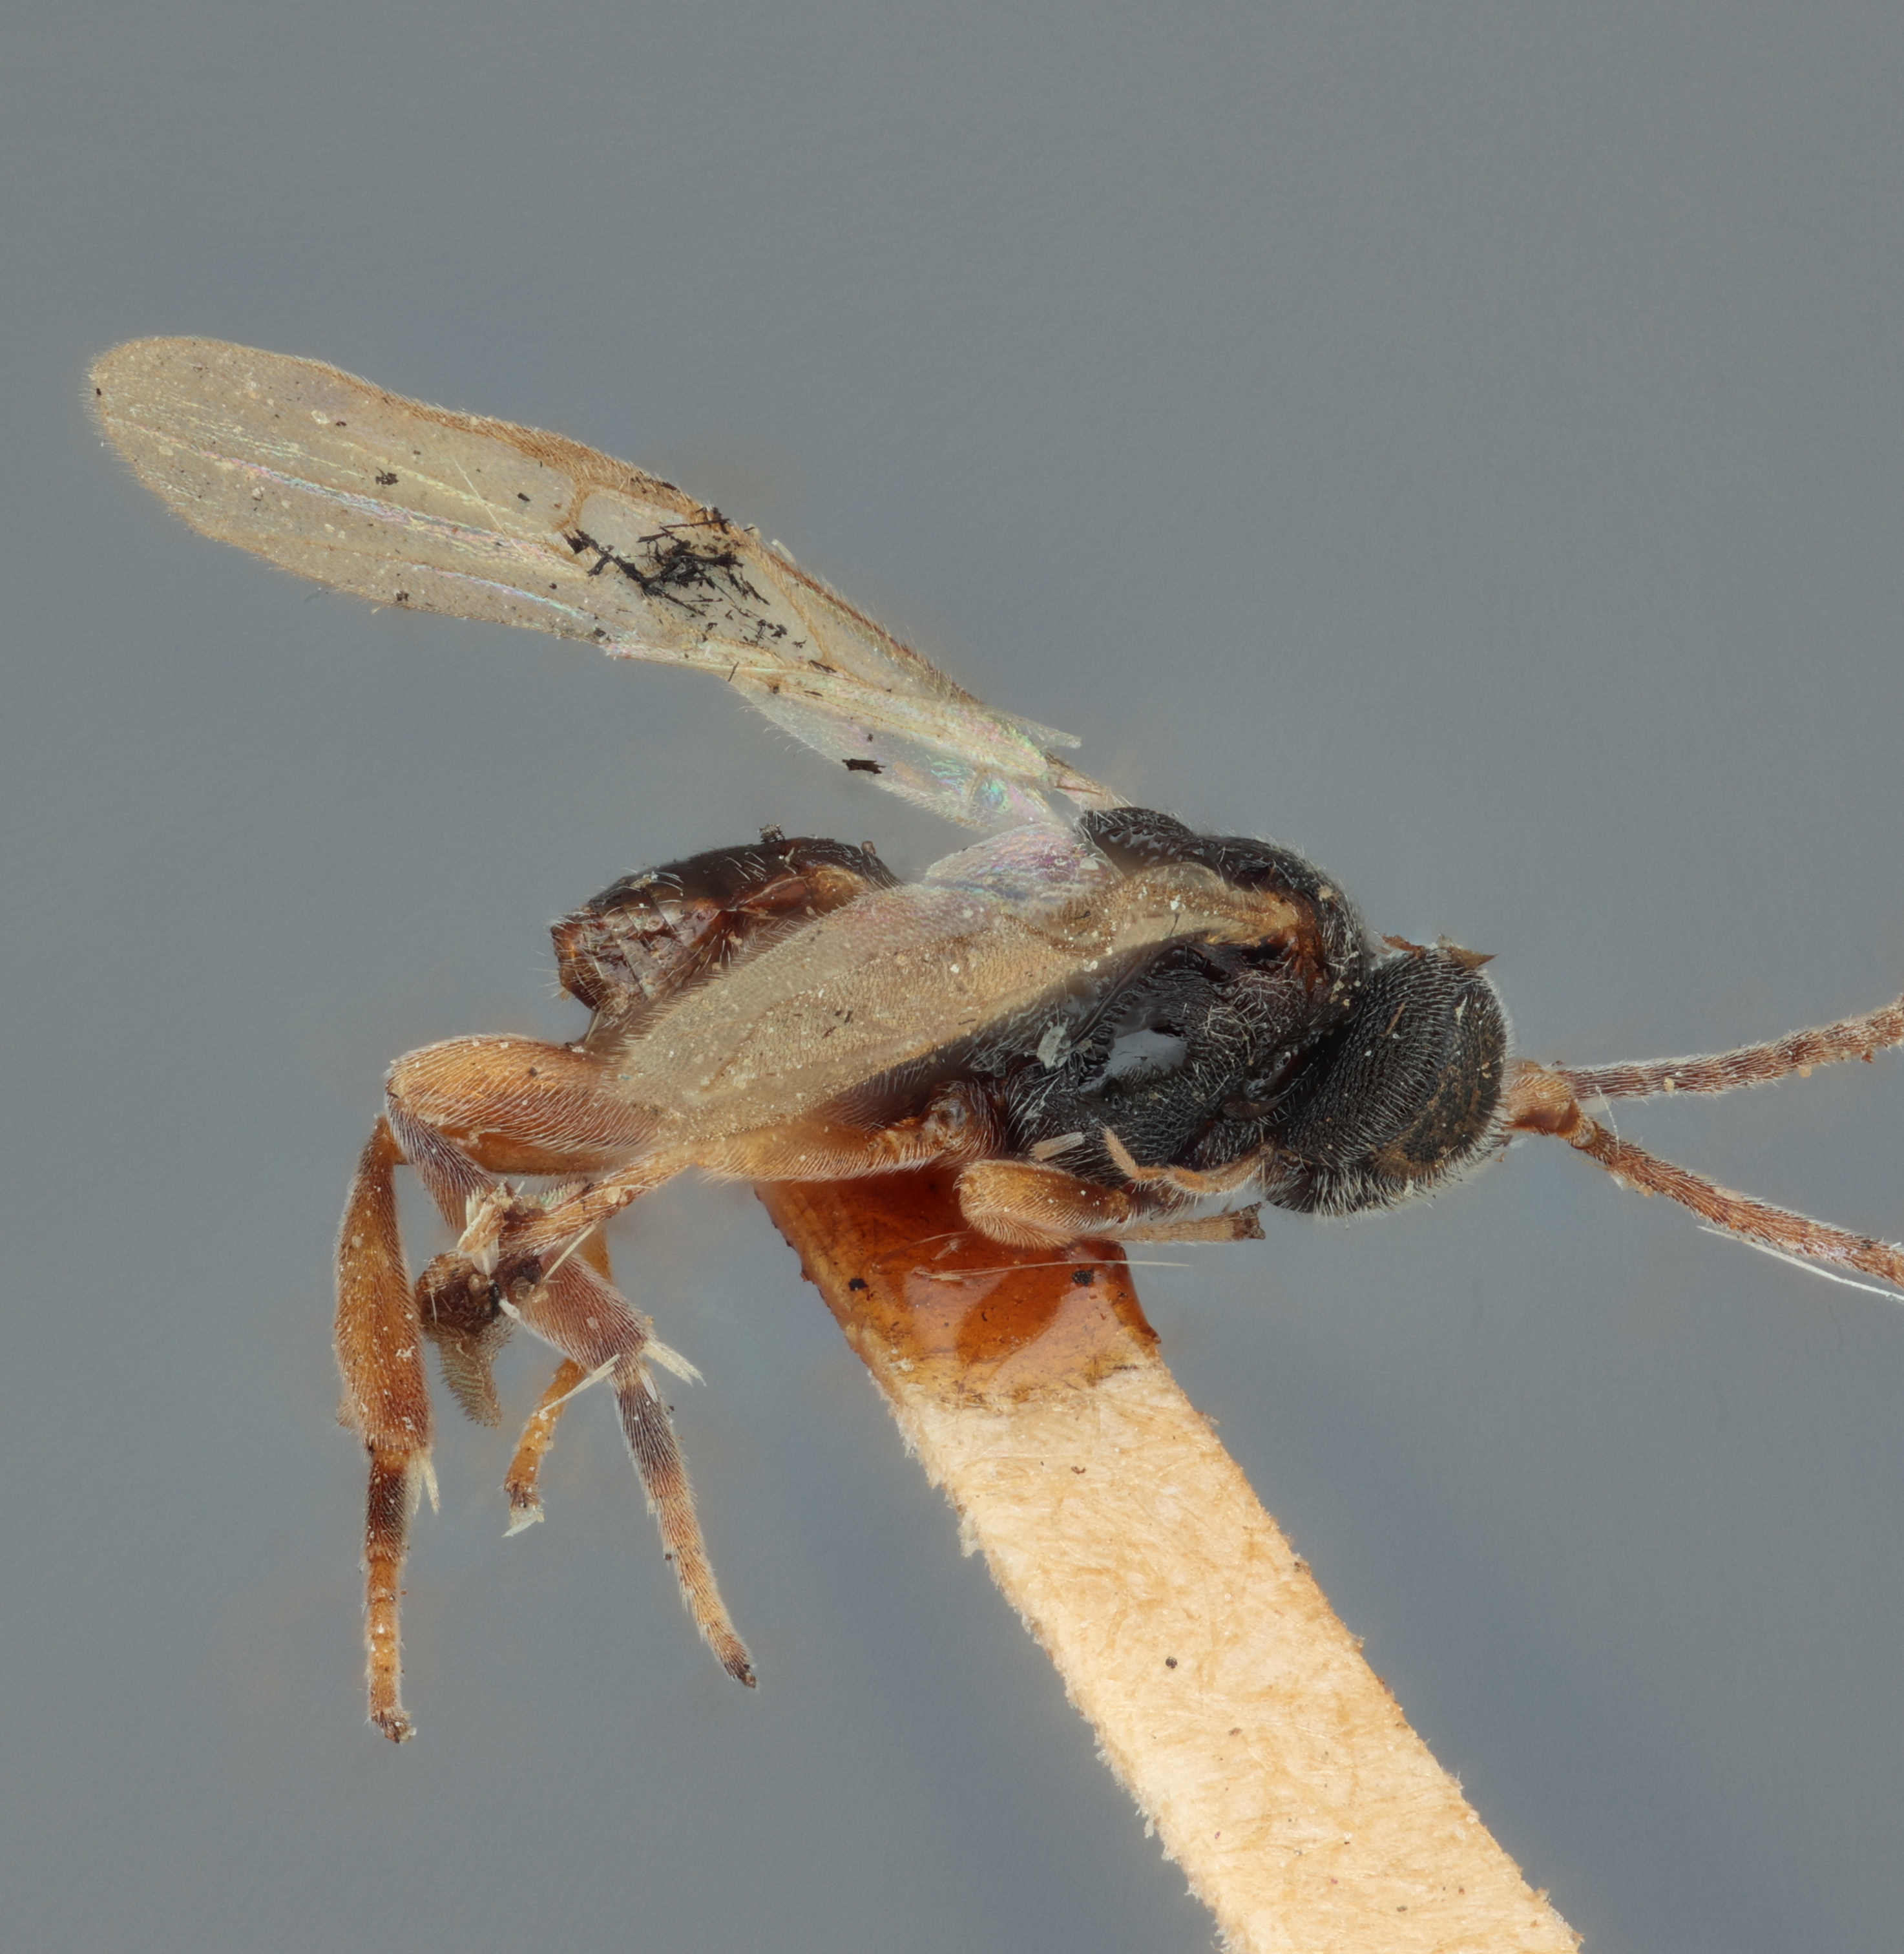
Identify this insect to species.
Alloplitis typhon
